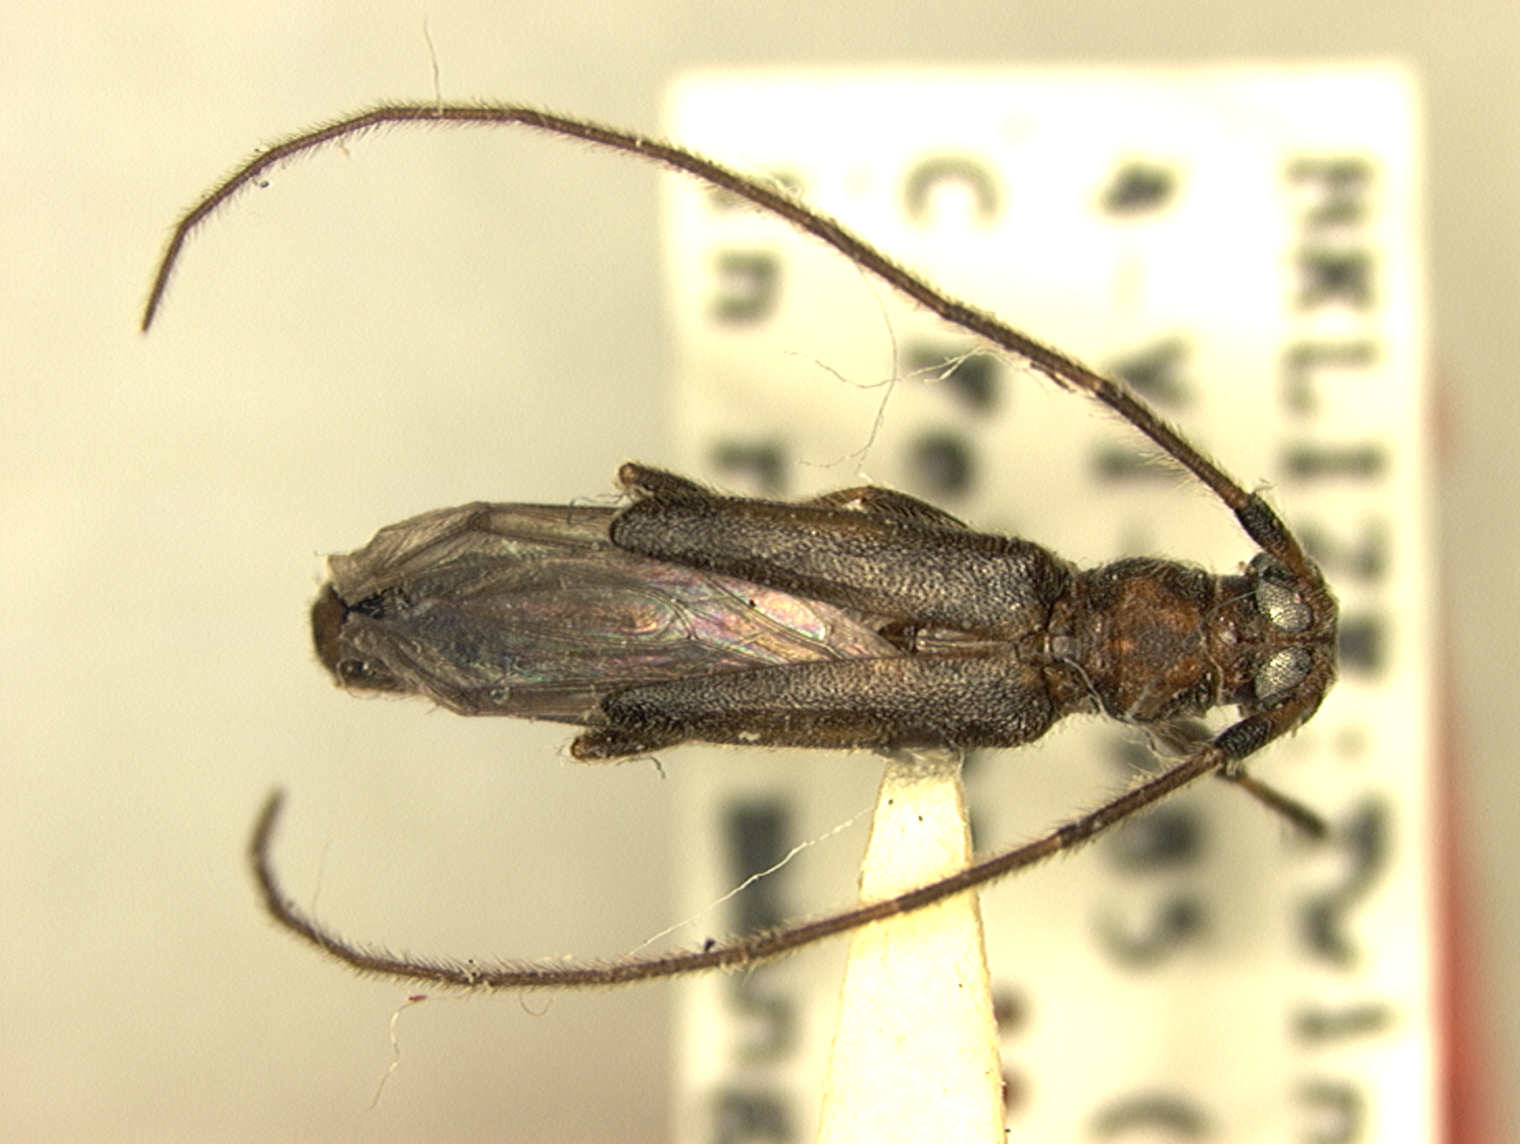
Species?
Methia necydalea (also Methia rhizophorae)
